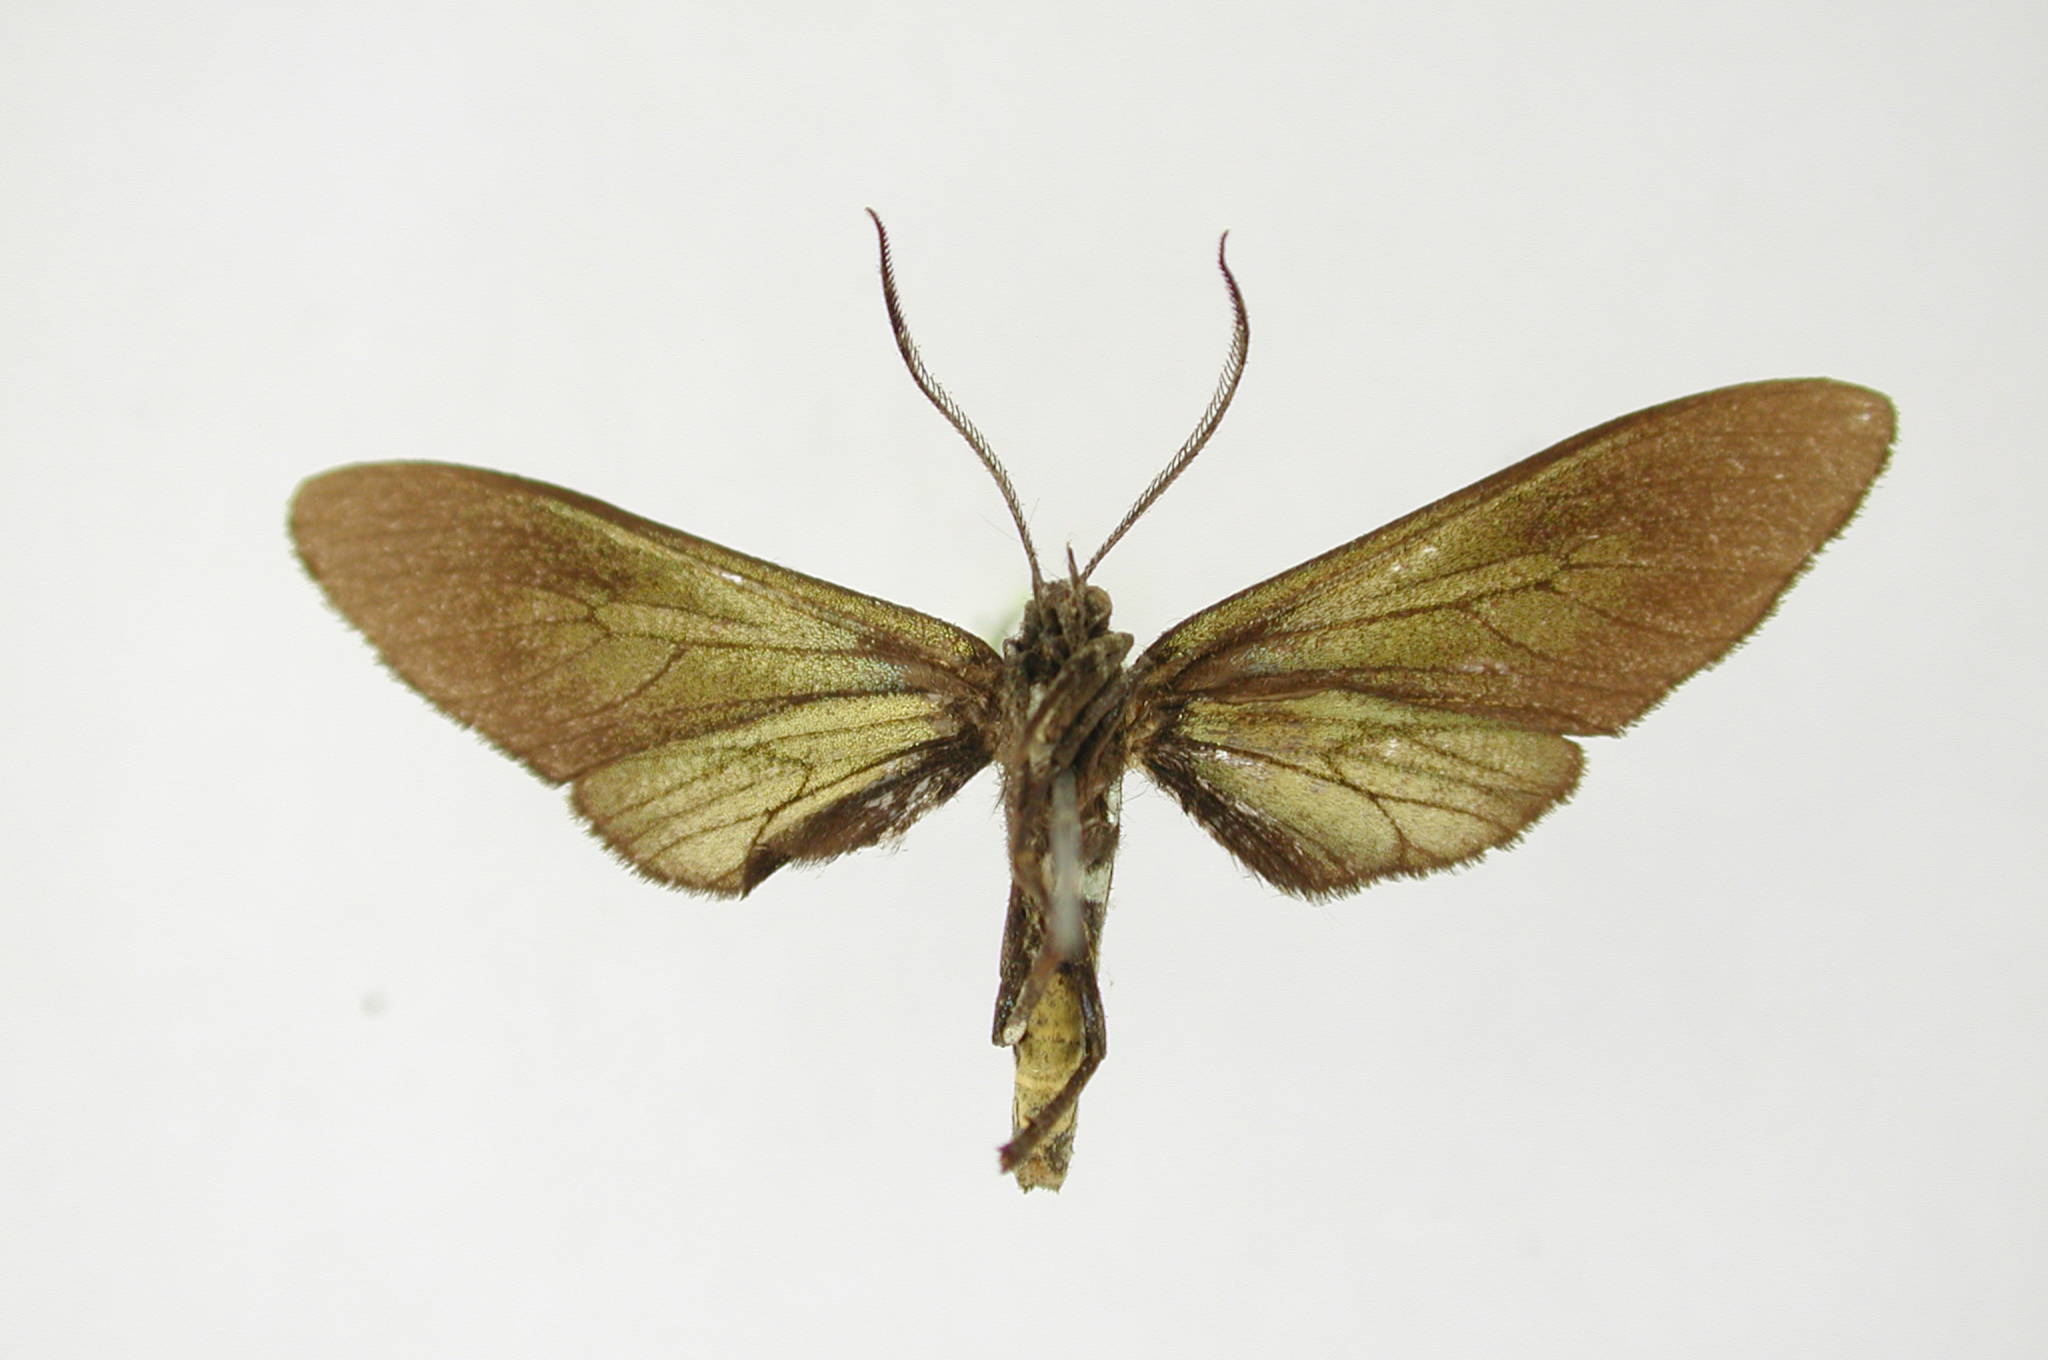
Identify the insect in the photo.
Eupyra aurata
